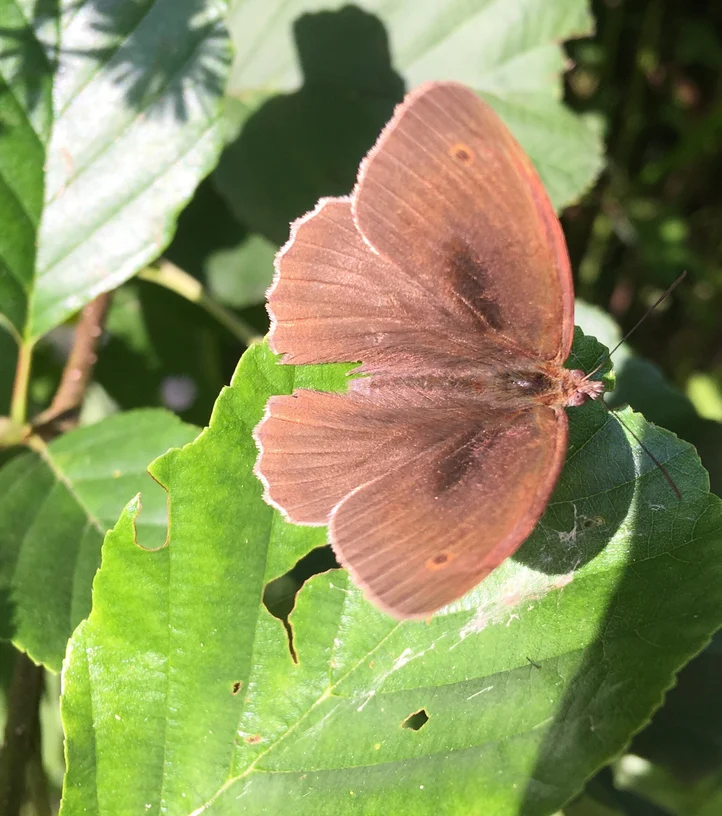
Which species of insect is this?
Maniola jurtina
